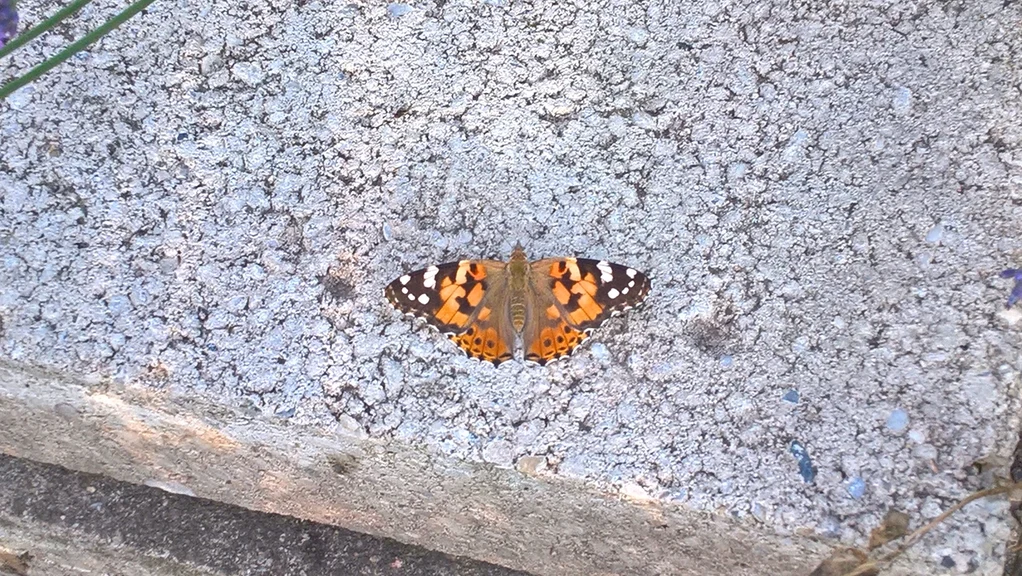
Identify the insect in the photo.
Vanessa cardui
